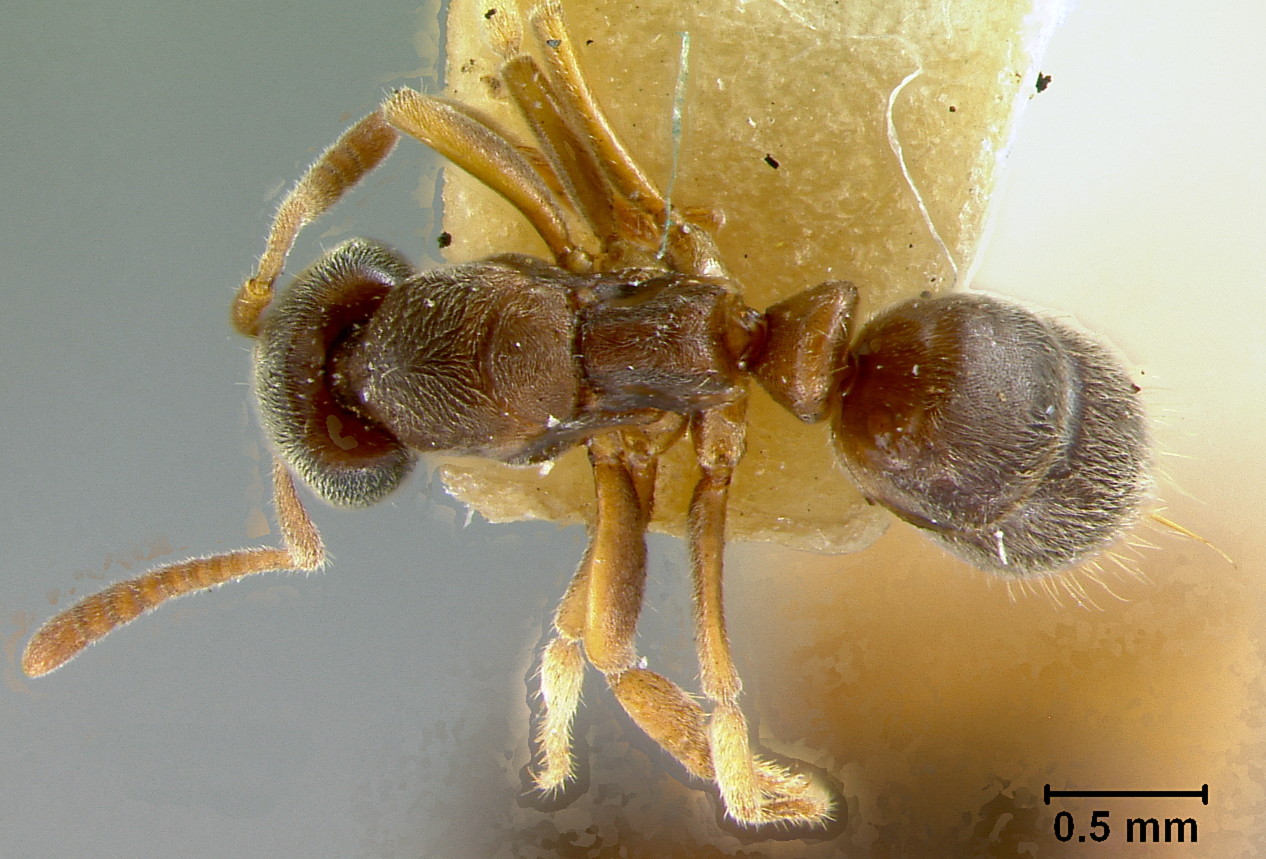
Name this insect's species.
Euponera cauta
